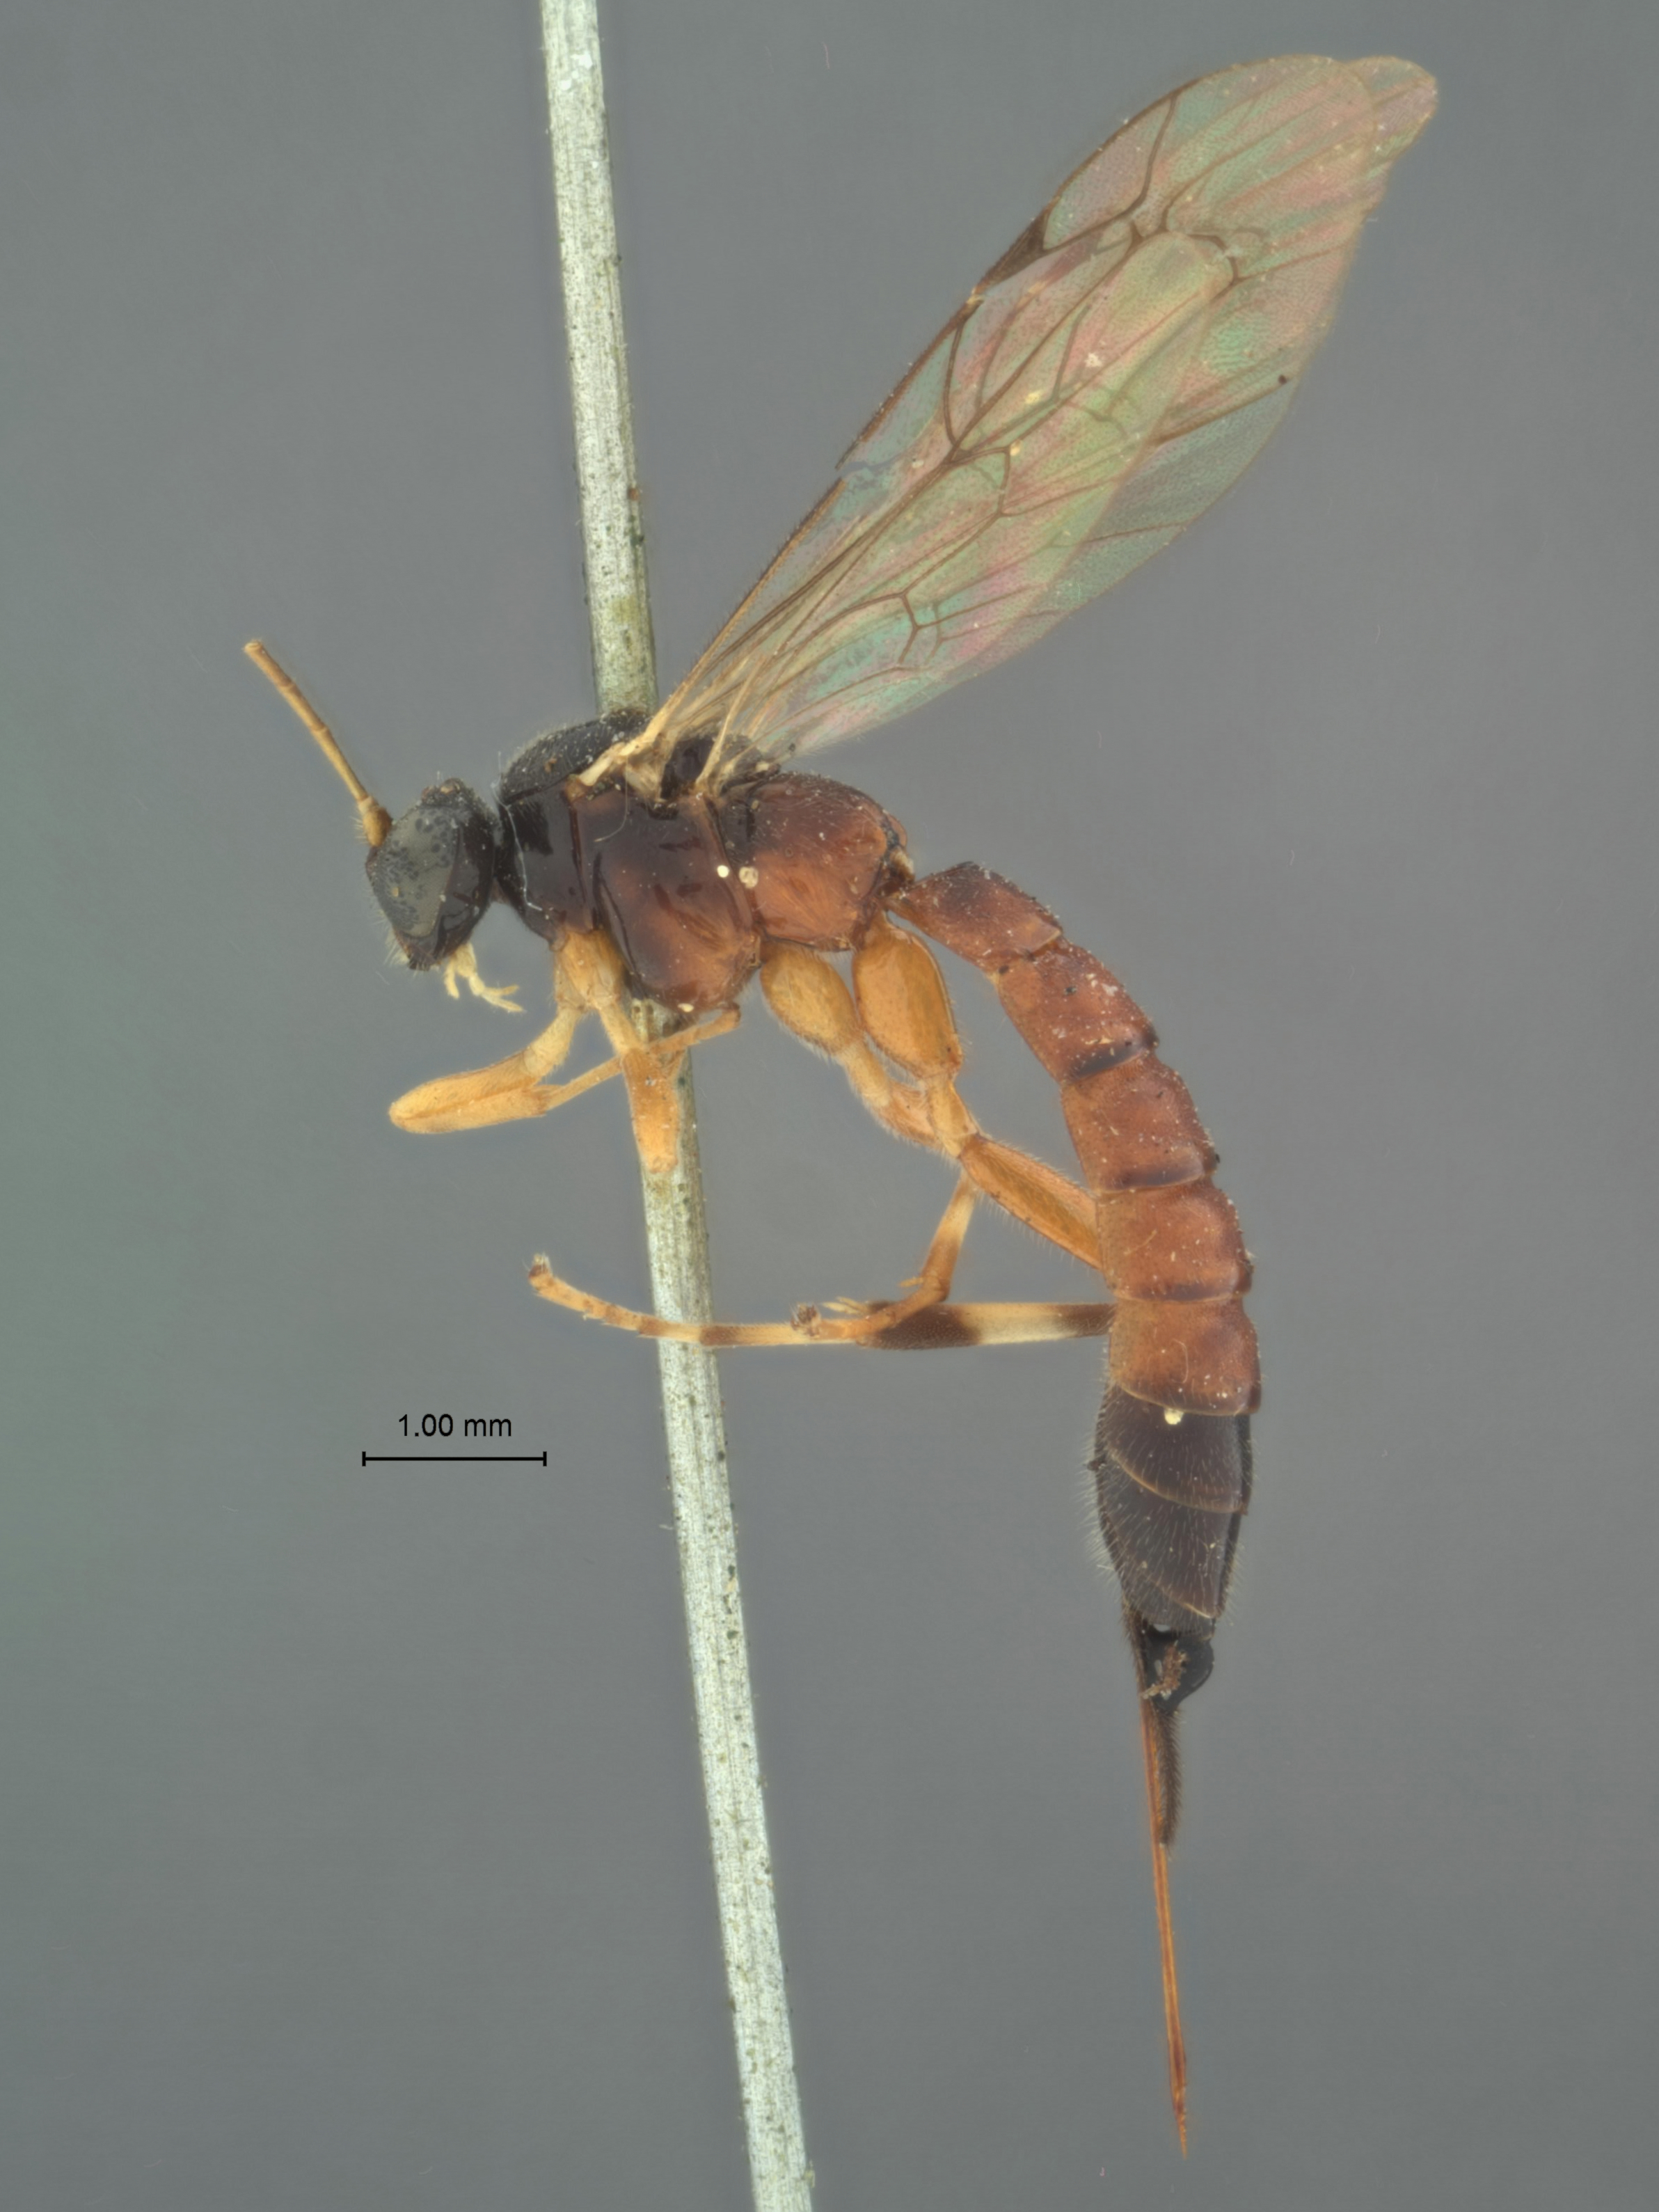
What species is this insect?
Pimpla animosa
